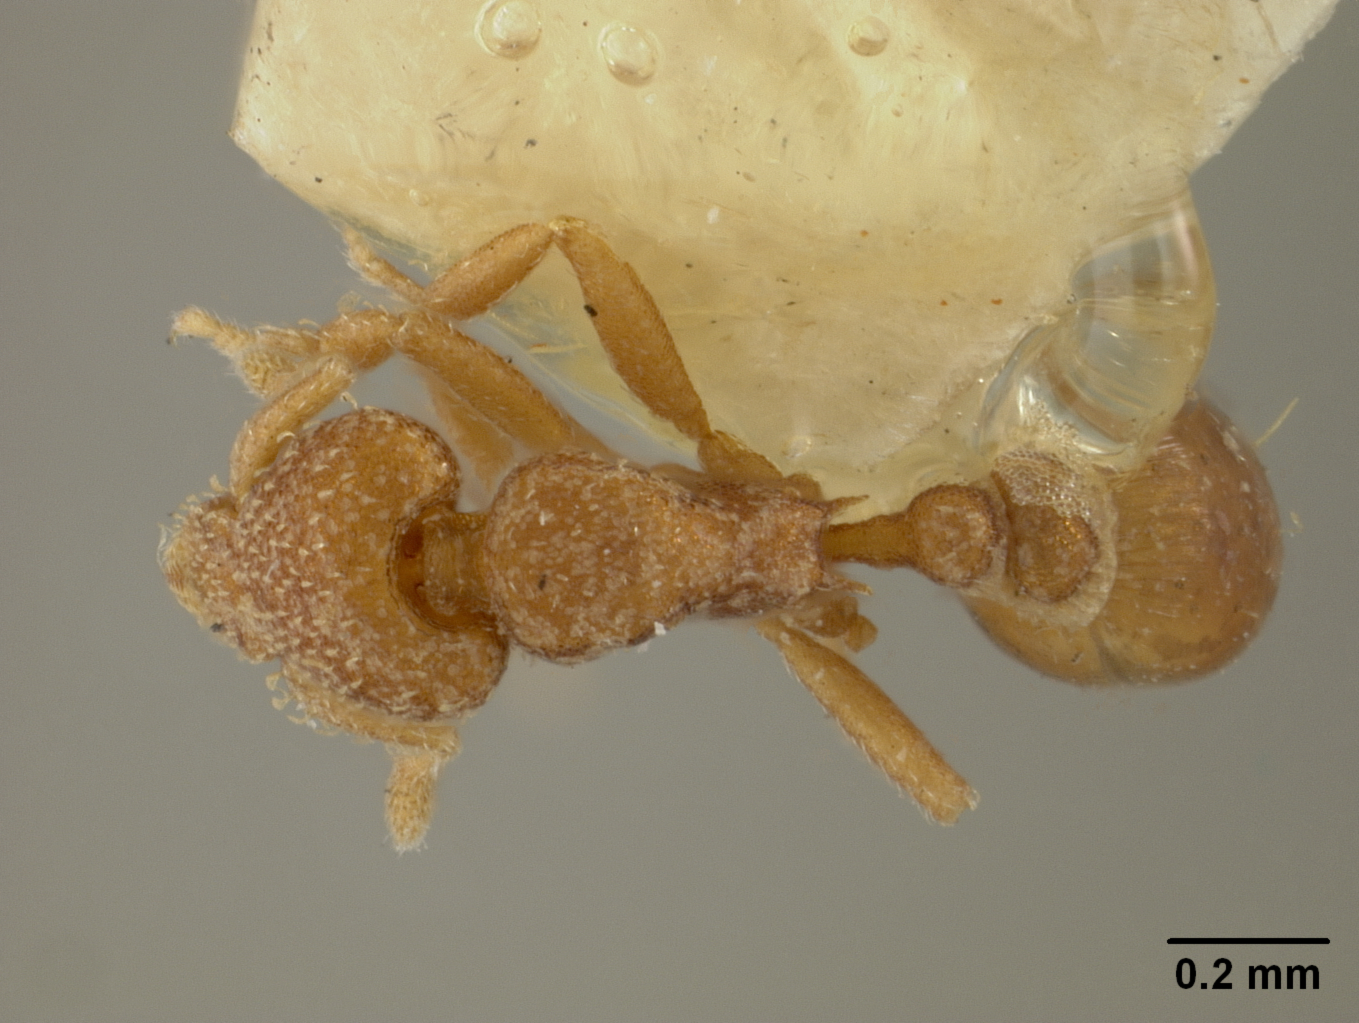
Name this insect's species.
Strumigenys studiosi
